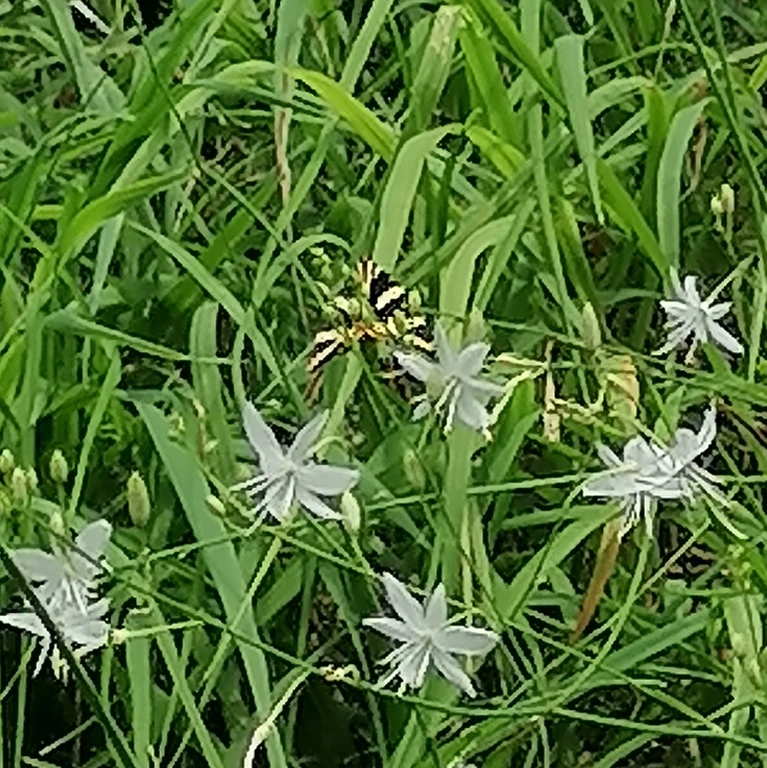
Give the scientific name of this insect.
Euplagia quadripunctaria
